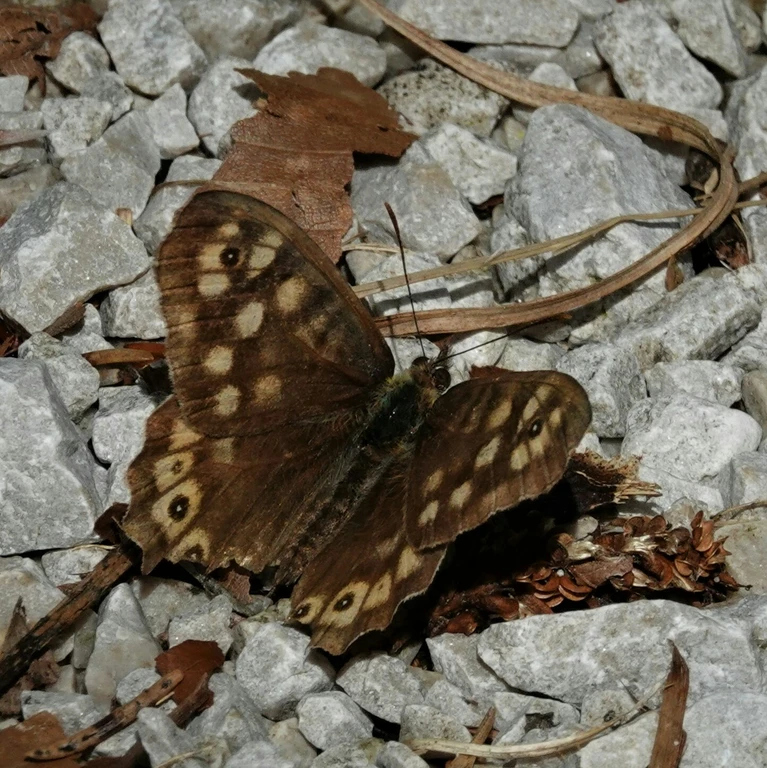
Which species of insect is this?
Pararge aegeria
